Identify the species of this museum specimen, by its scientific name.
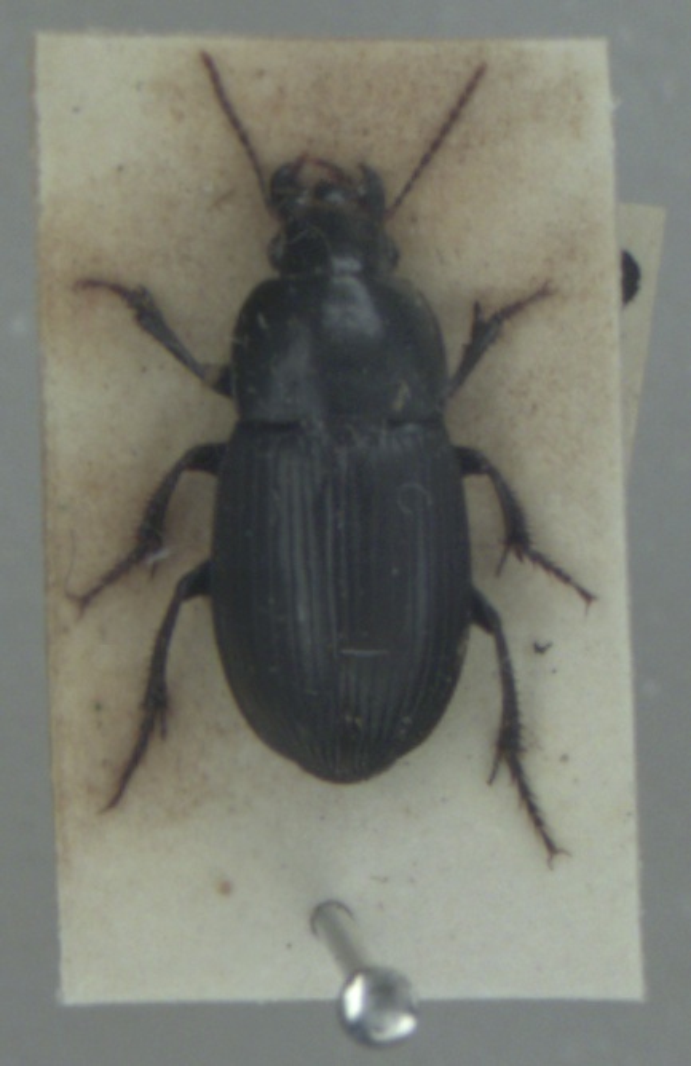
Harpalus serripes
